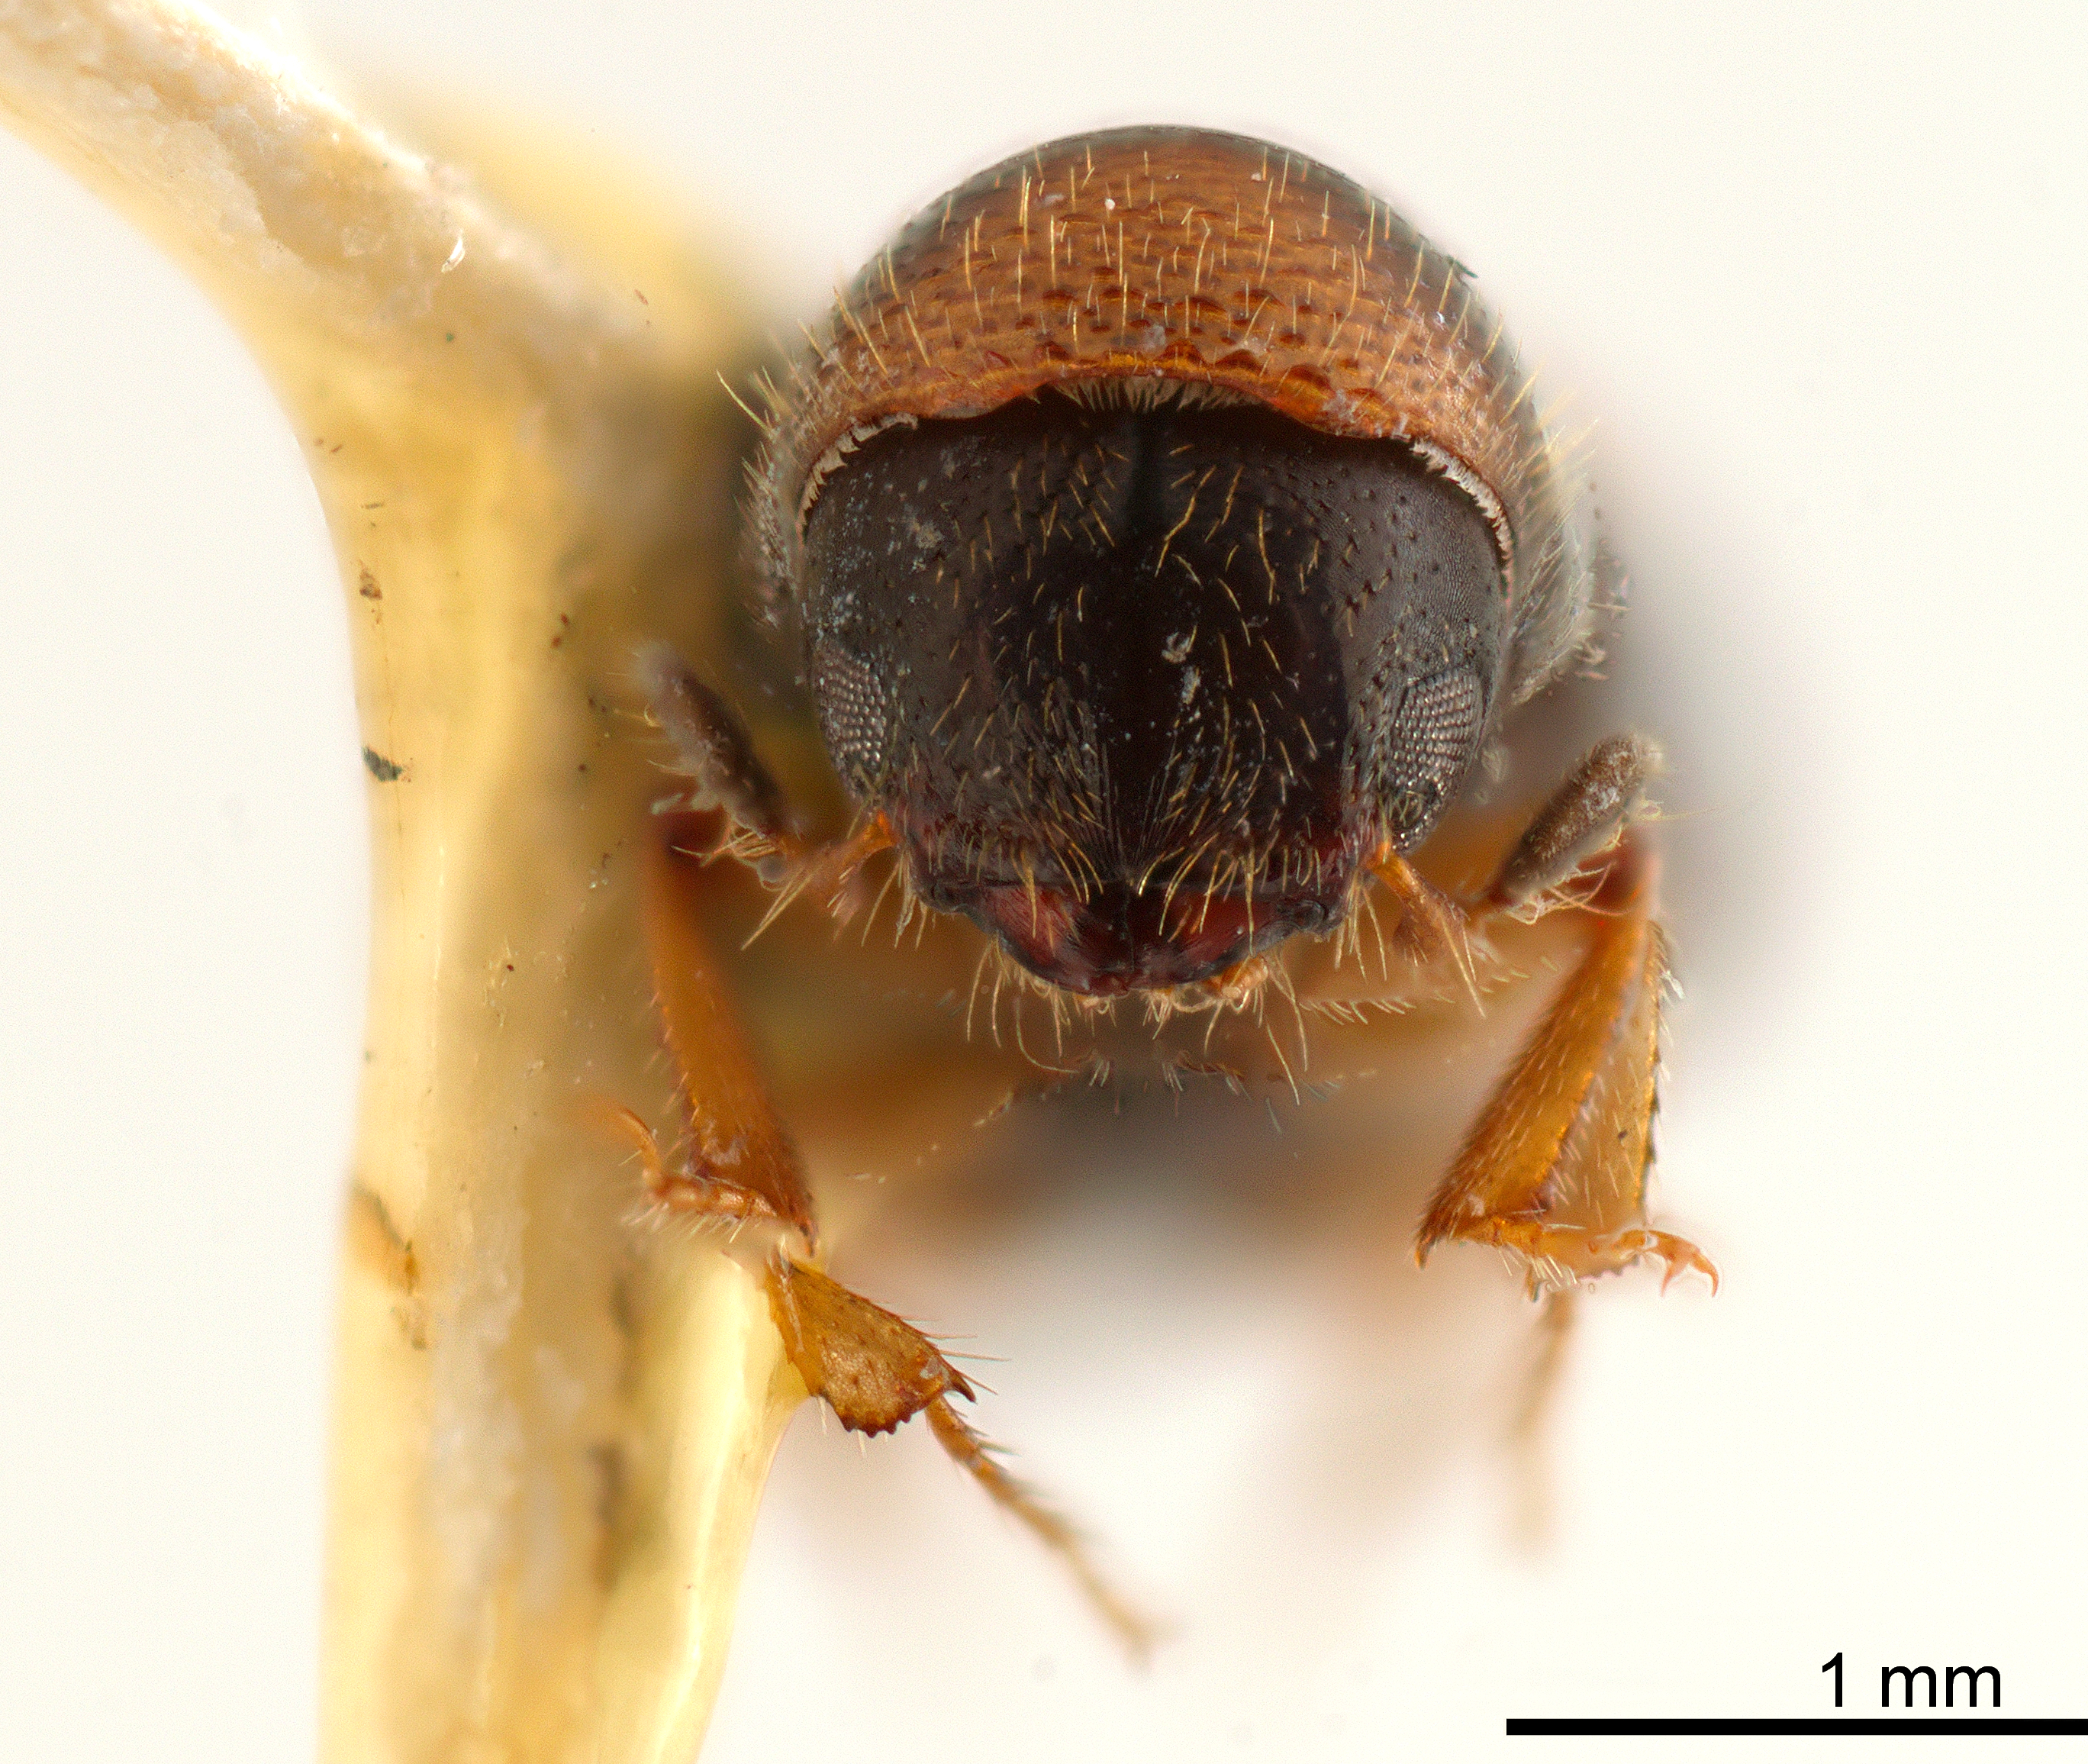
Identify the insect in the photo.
Gnathotrichus omissus
